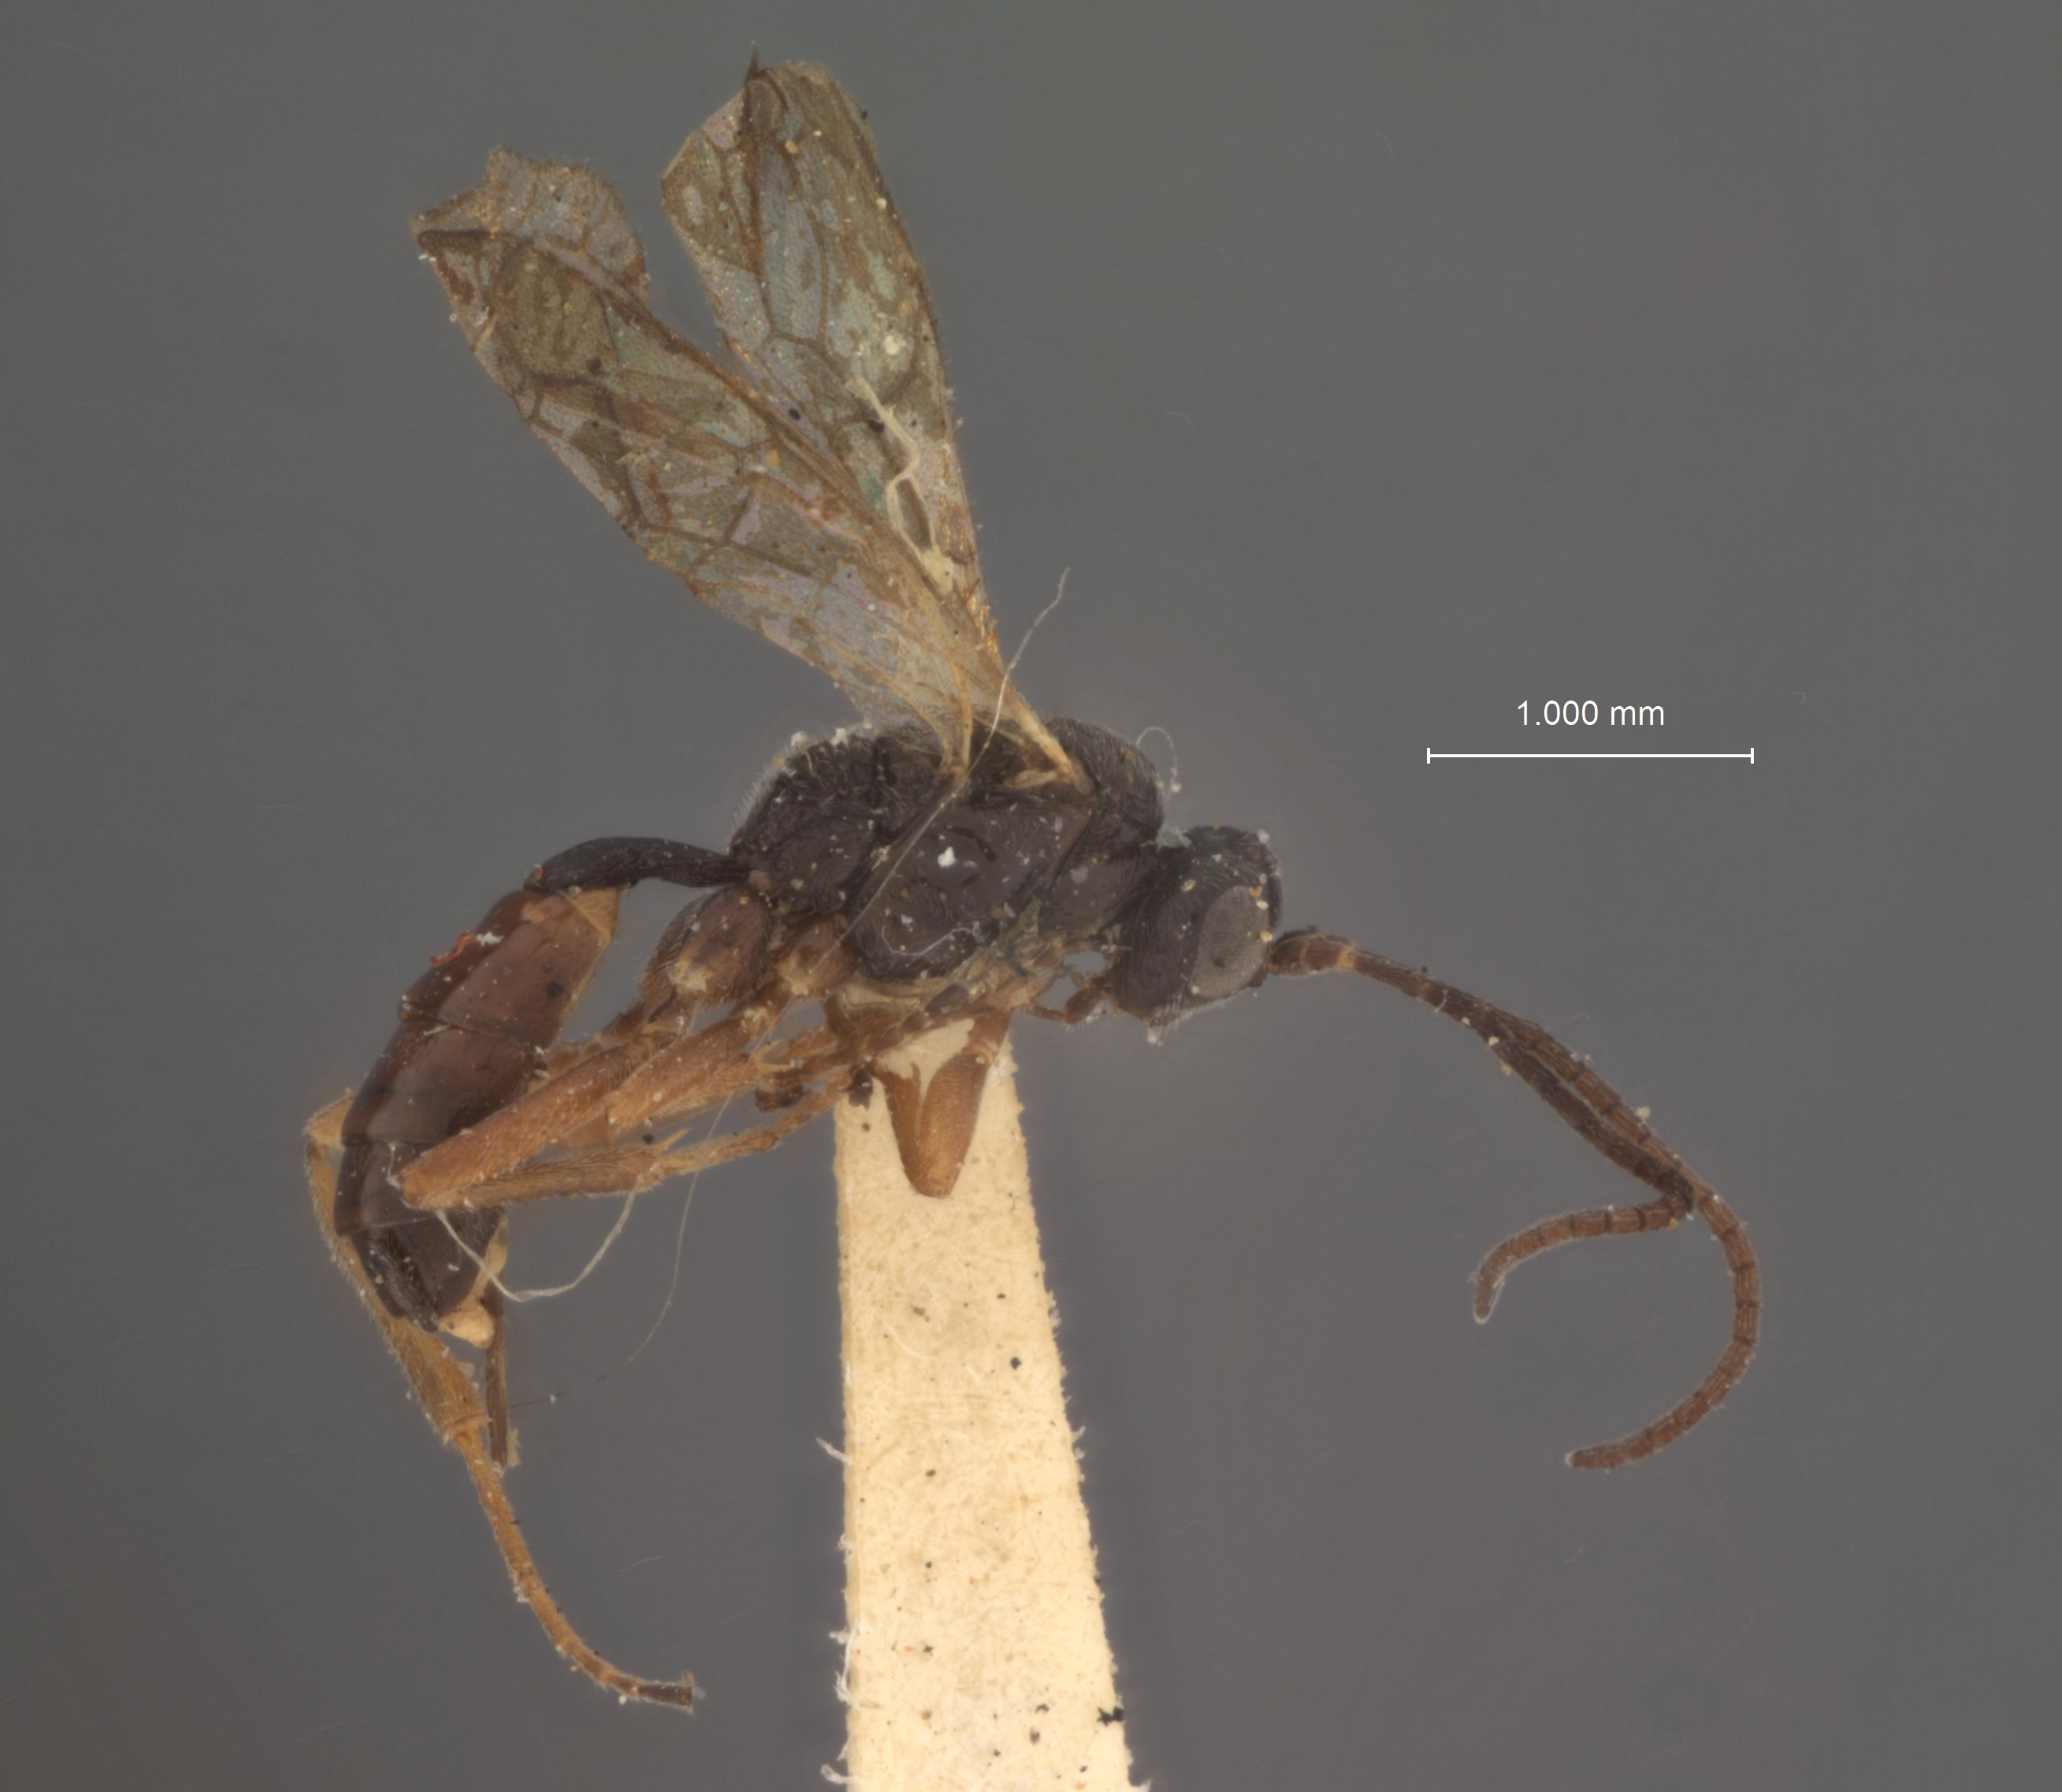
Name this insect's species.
Stiboscopus alaskensis
